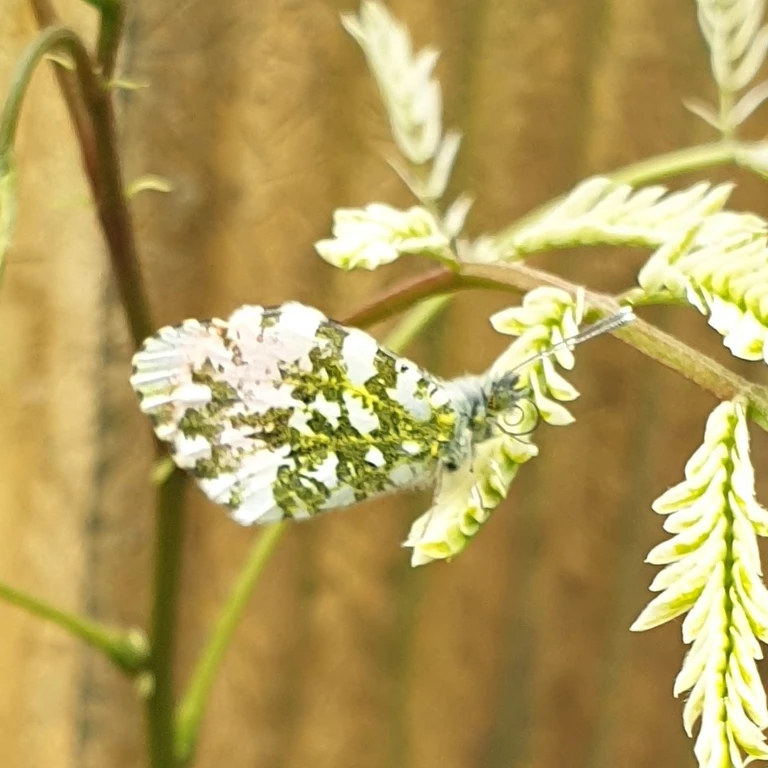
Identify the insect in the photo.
Anthocharis cardamines
